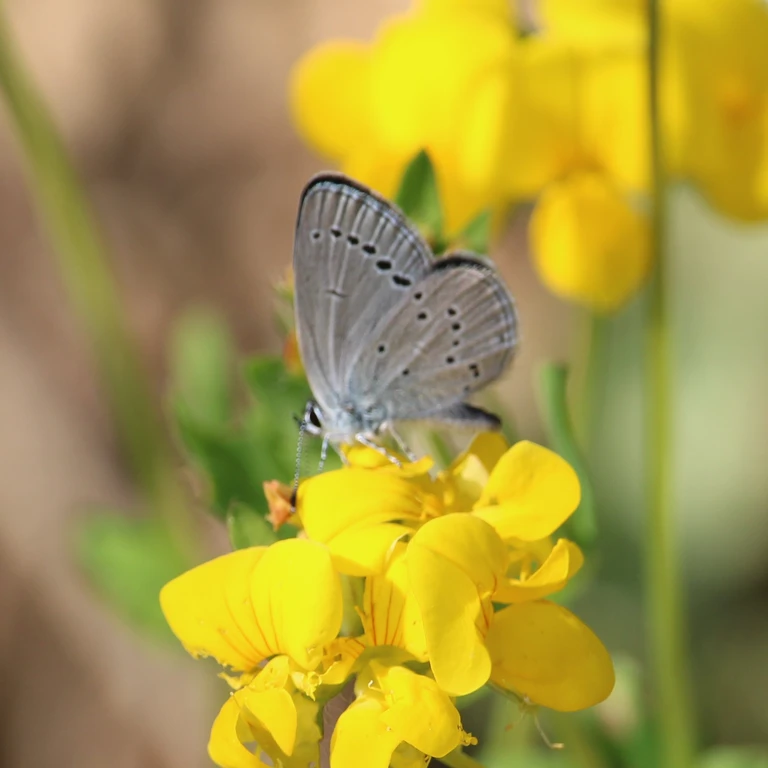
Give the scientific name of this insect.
Cupido minimus
